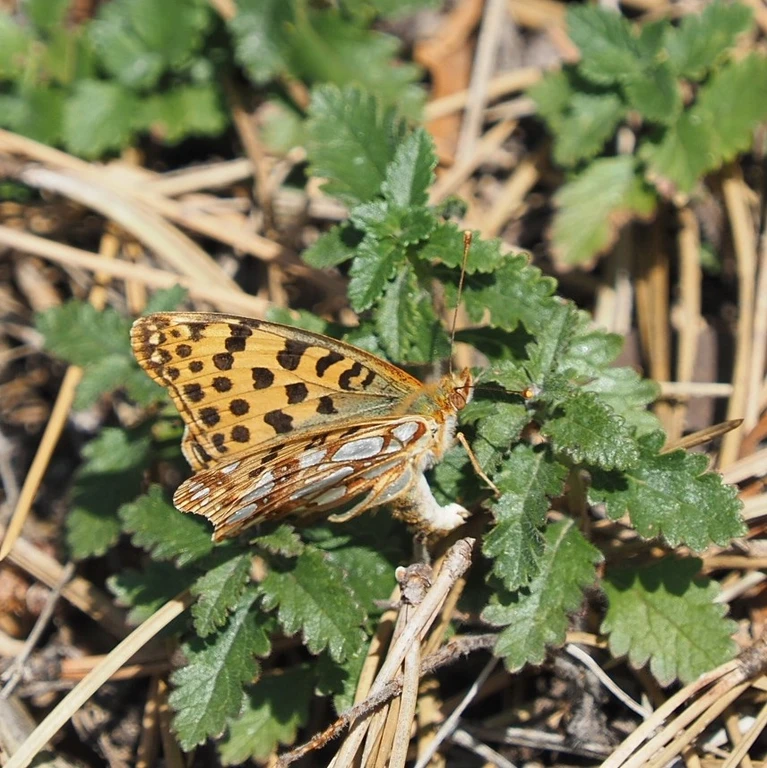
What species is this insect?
Issoria lathonia
